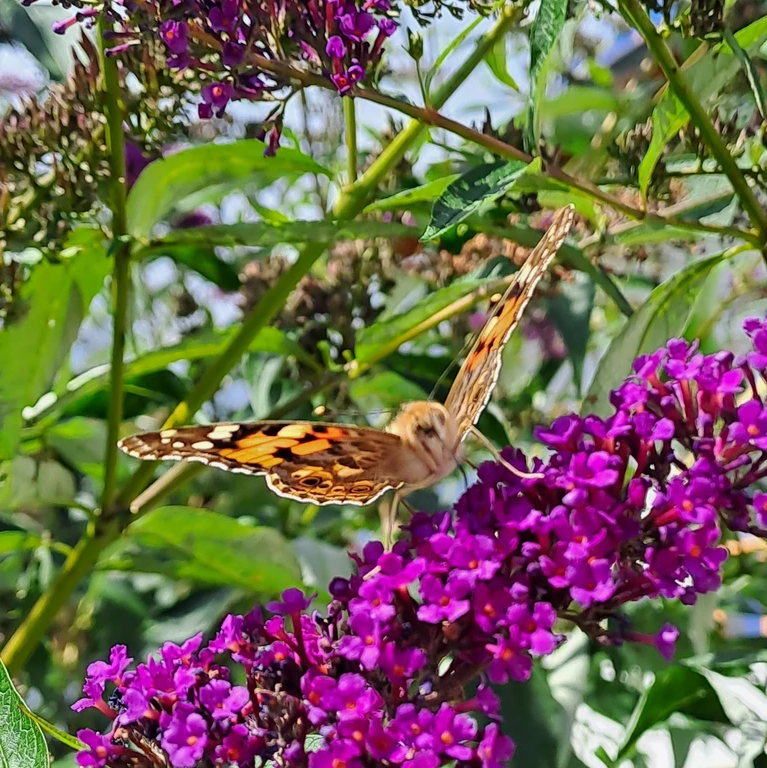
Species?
Vanessa cardui
